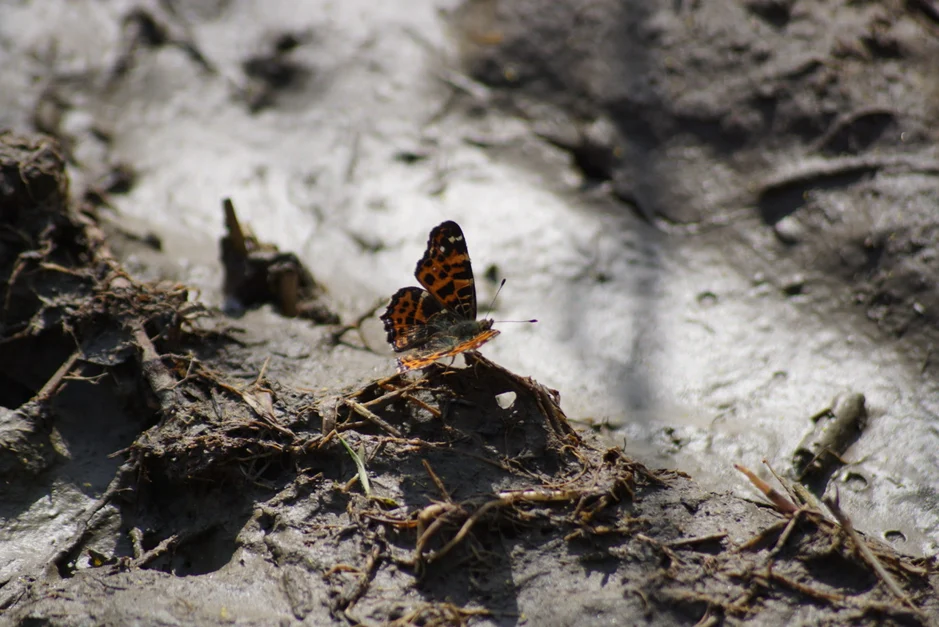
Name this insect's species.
Araschnia levana
